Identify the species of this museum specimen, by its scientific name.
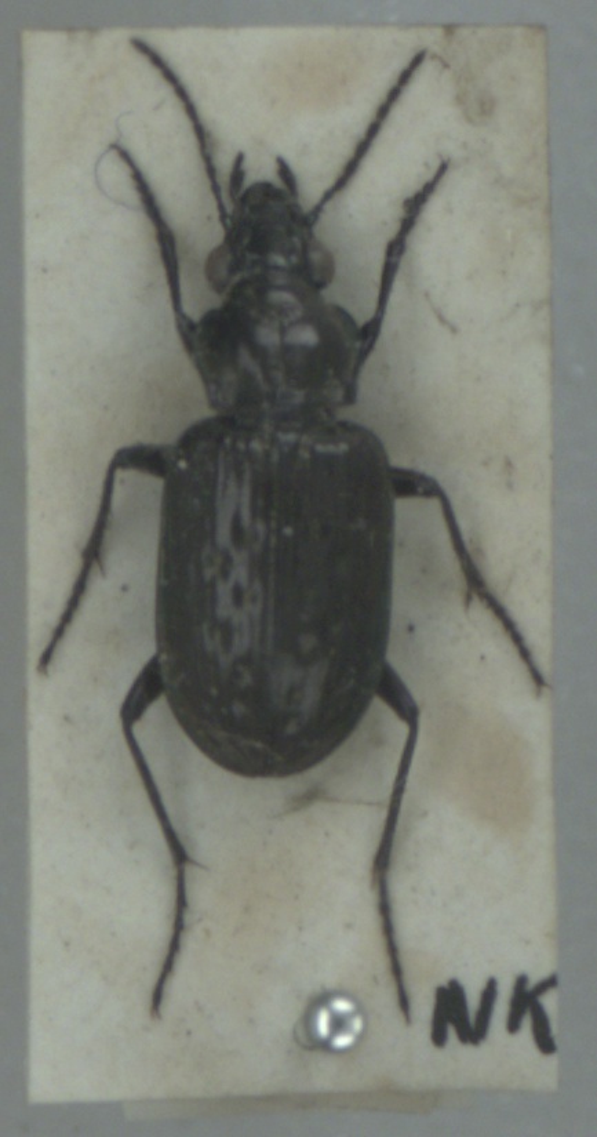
Blethisa multipunctata
